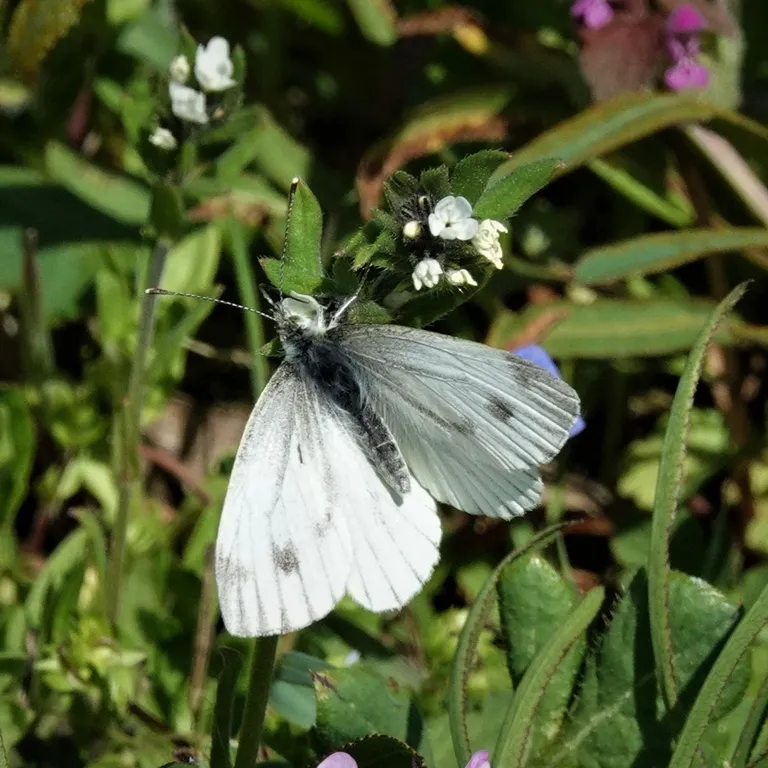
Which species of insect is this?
Pieris napi
